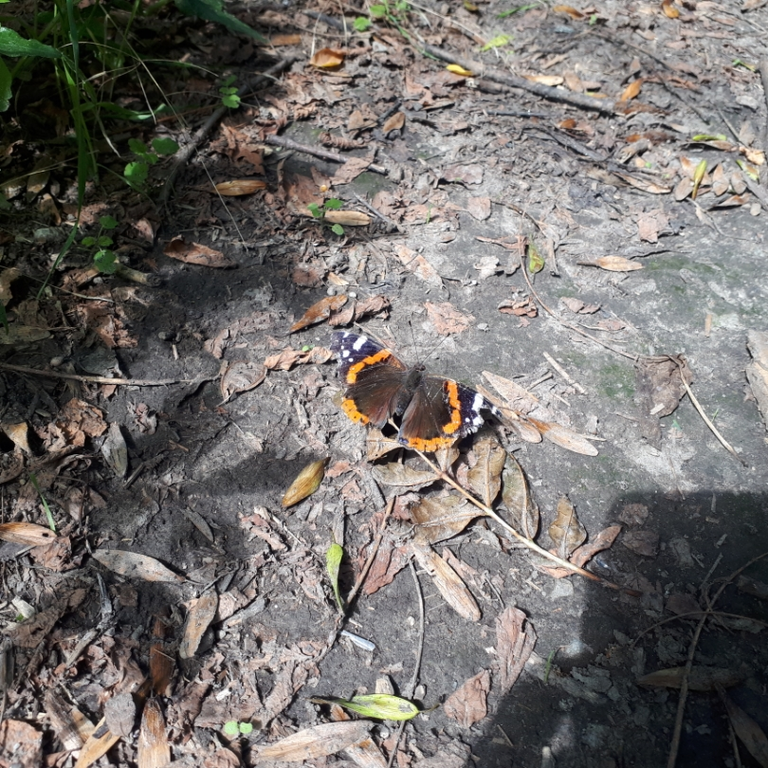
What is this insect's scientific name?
Vanessa atalanta
